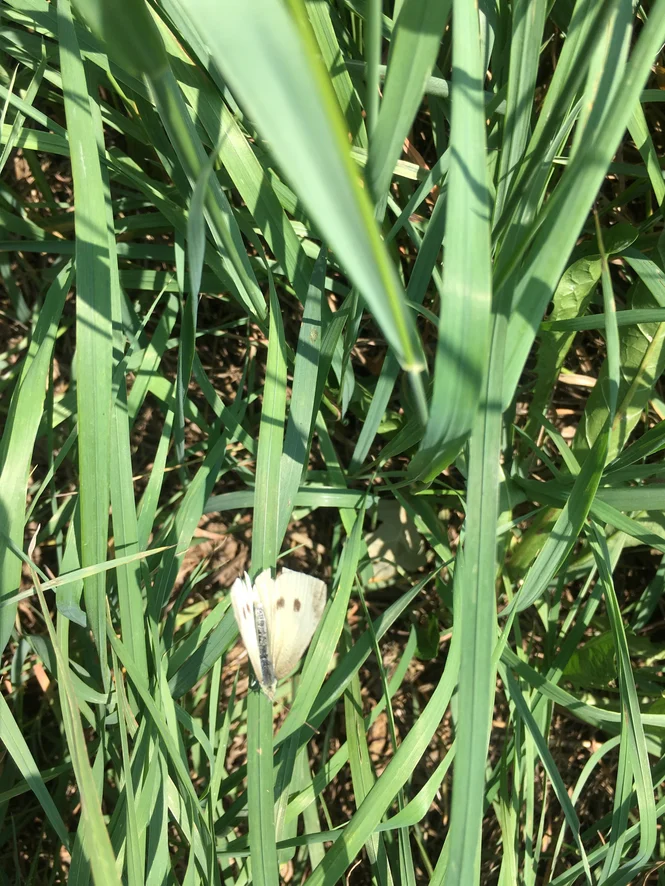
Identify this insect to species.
Pieris rapae
